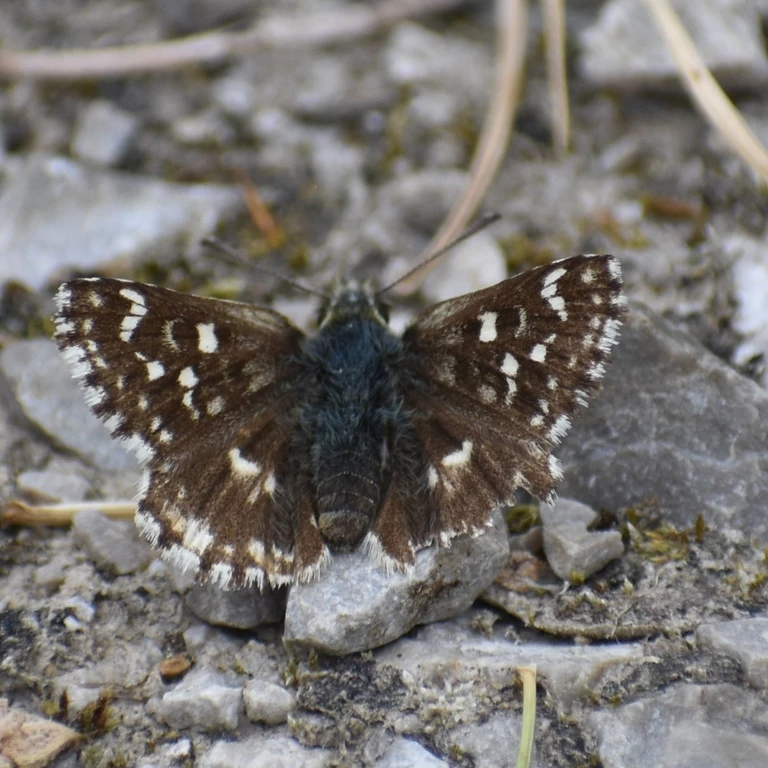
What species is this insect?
Spialia sertorius
